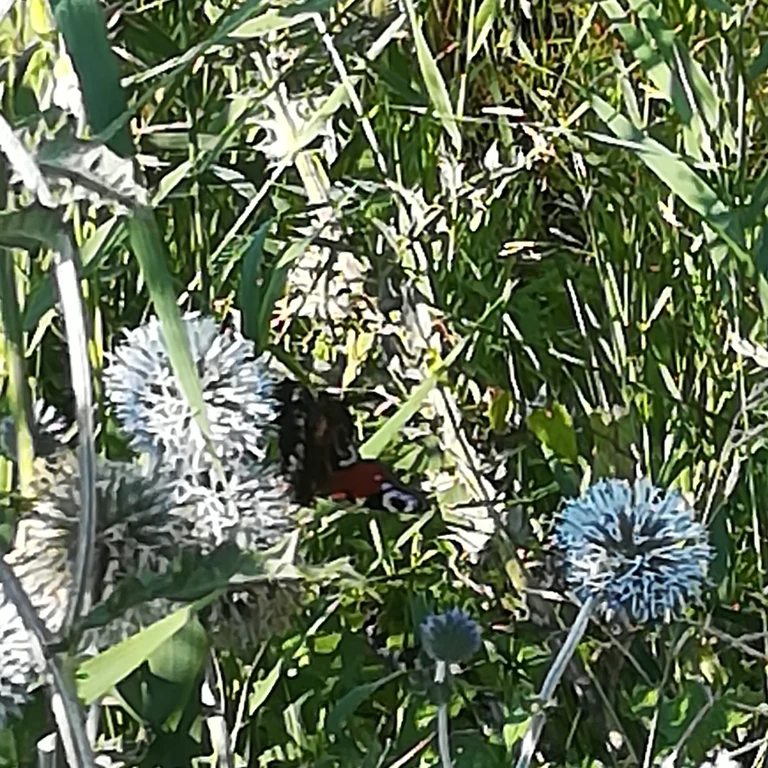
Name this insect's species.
Aglais io
